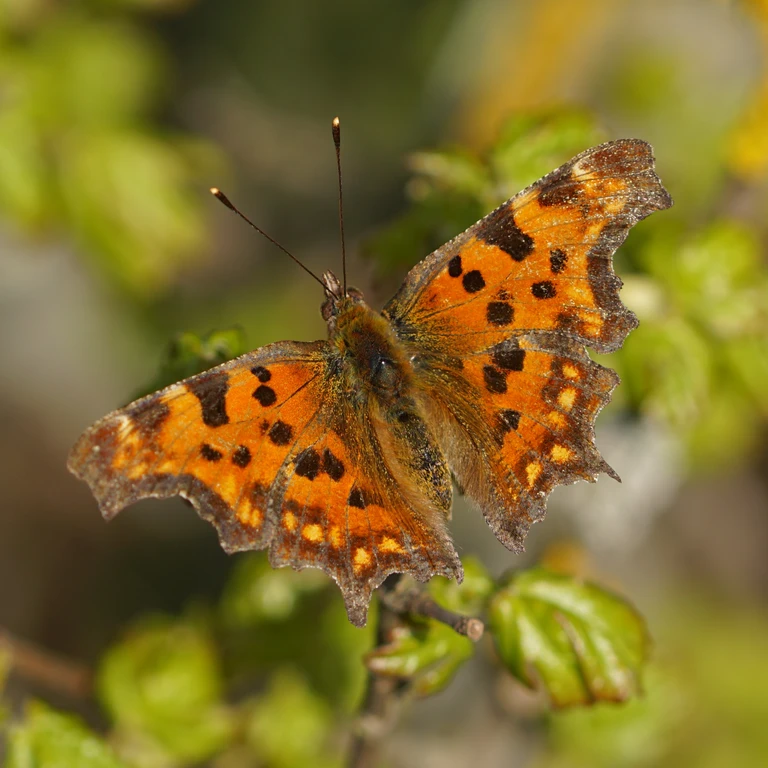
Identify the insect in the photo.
Polygonia c-album
